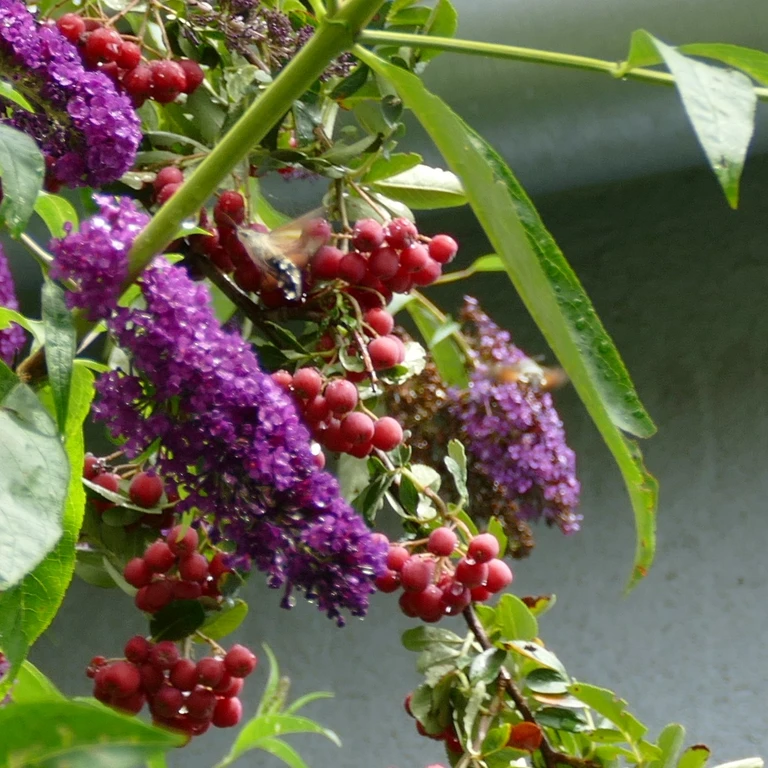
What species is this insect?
Macroglossum stellatarum
